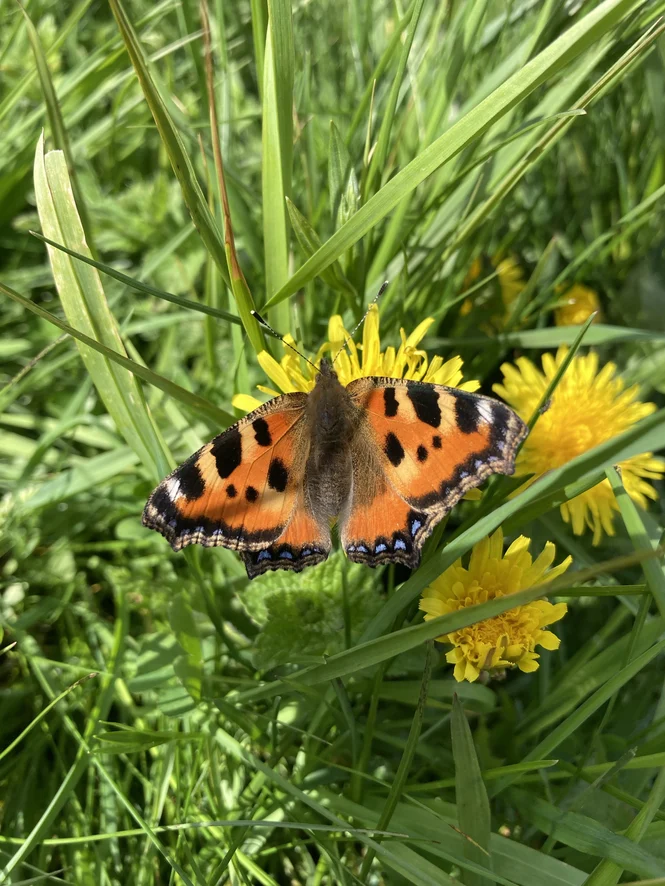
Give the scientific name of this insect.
Aglais urticae
